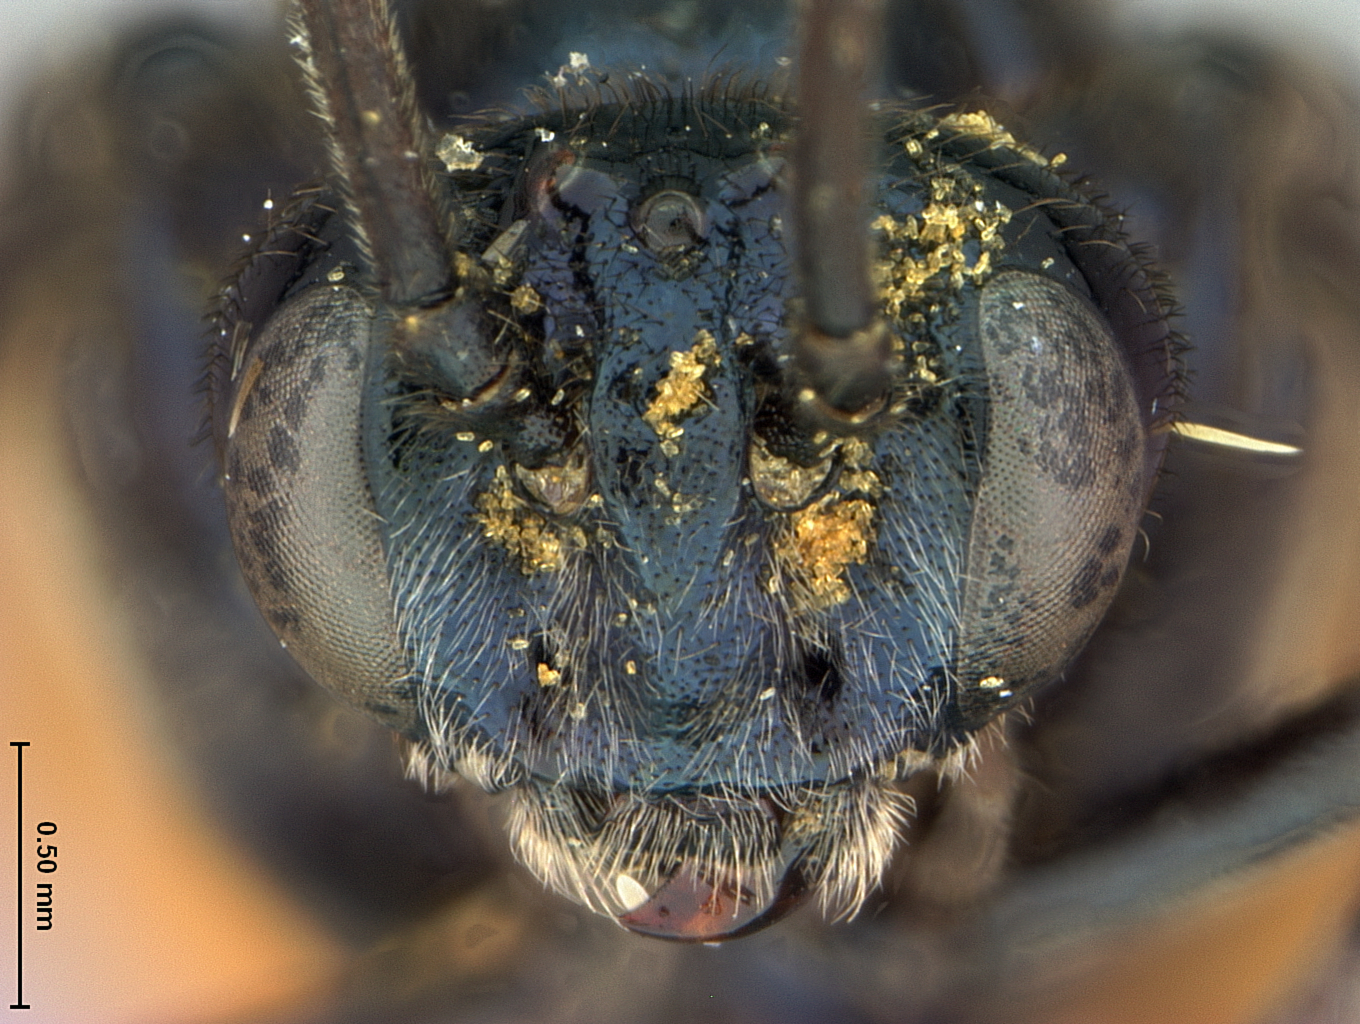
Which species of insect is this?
Arge paganiformis
